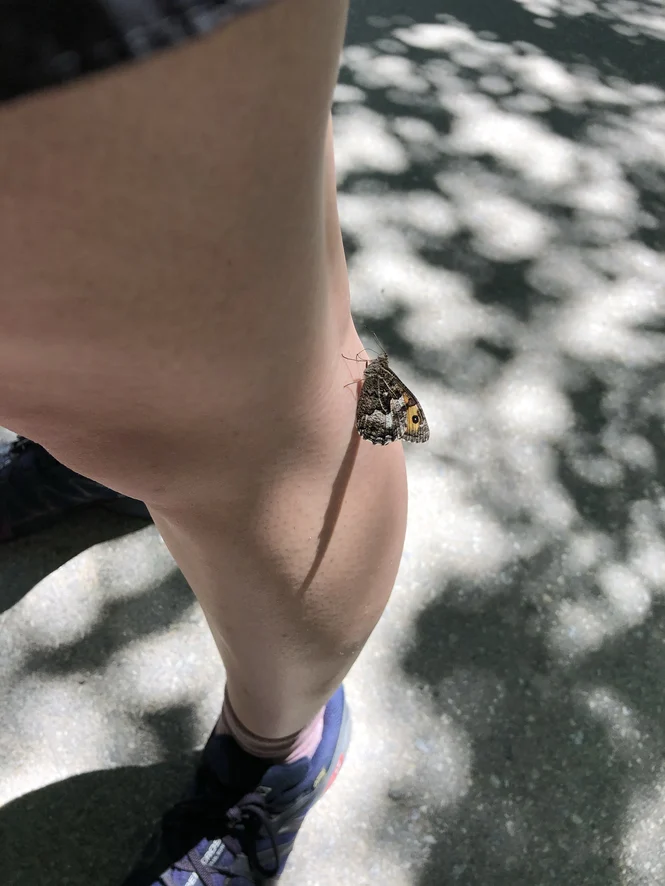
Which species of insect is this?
Hipparchia semele
